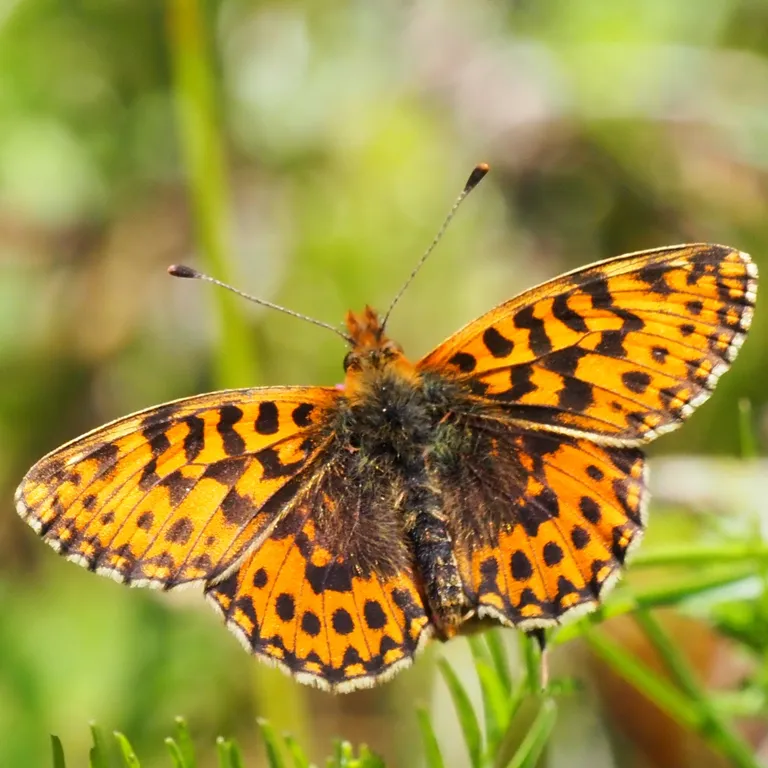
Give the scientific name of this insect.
Boloria dia
